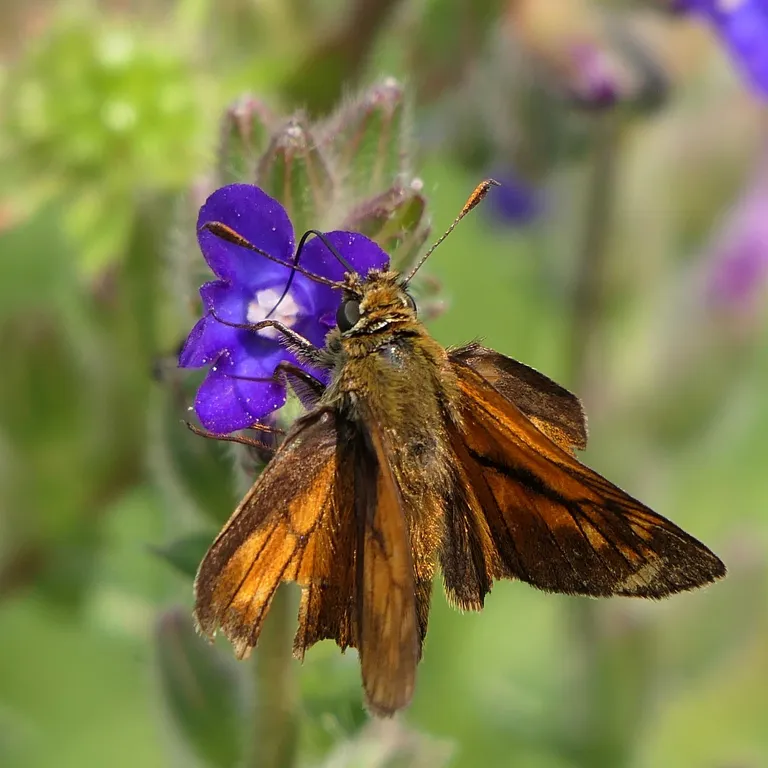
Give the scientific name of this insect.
Ochlodes sylvanus (also Ochlodes venata)
